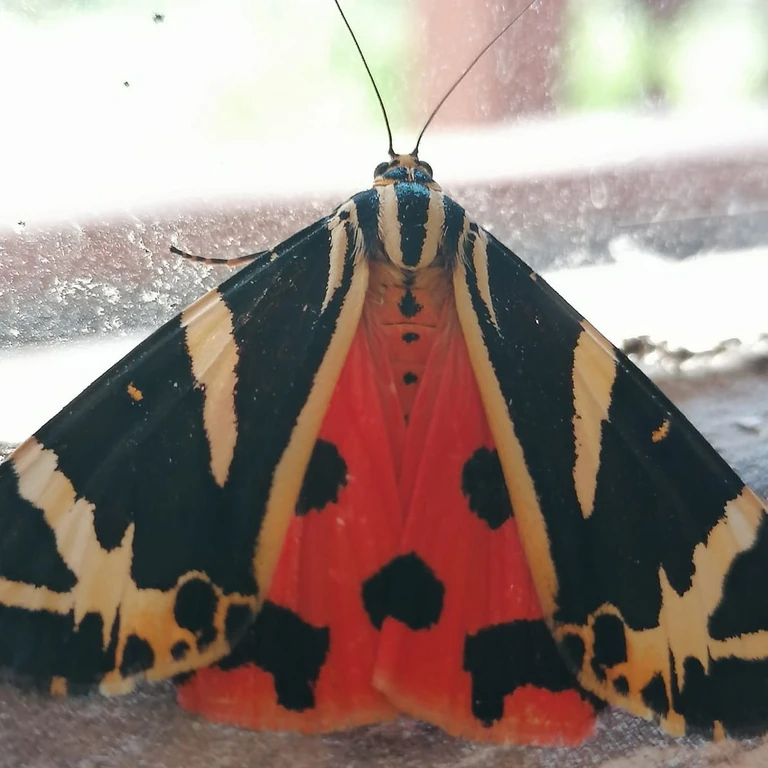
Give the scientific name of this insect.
Euplagia quadripunctaria
